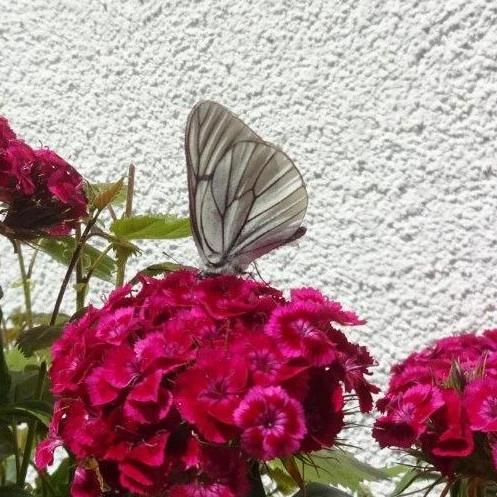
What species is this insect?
Aporia crataegi
